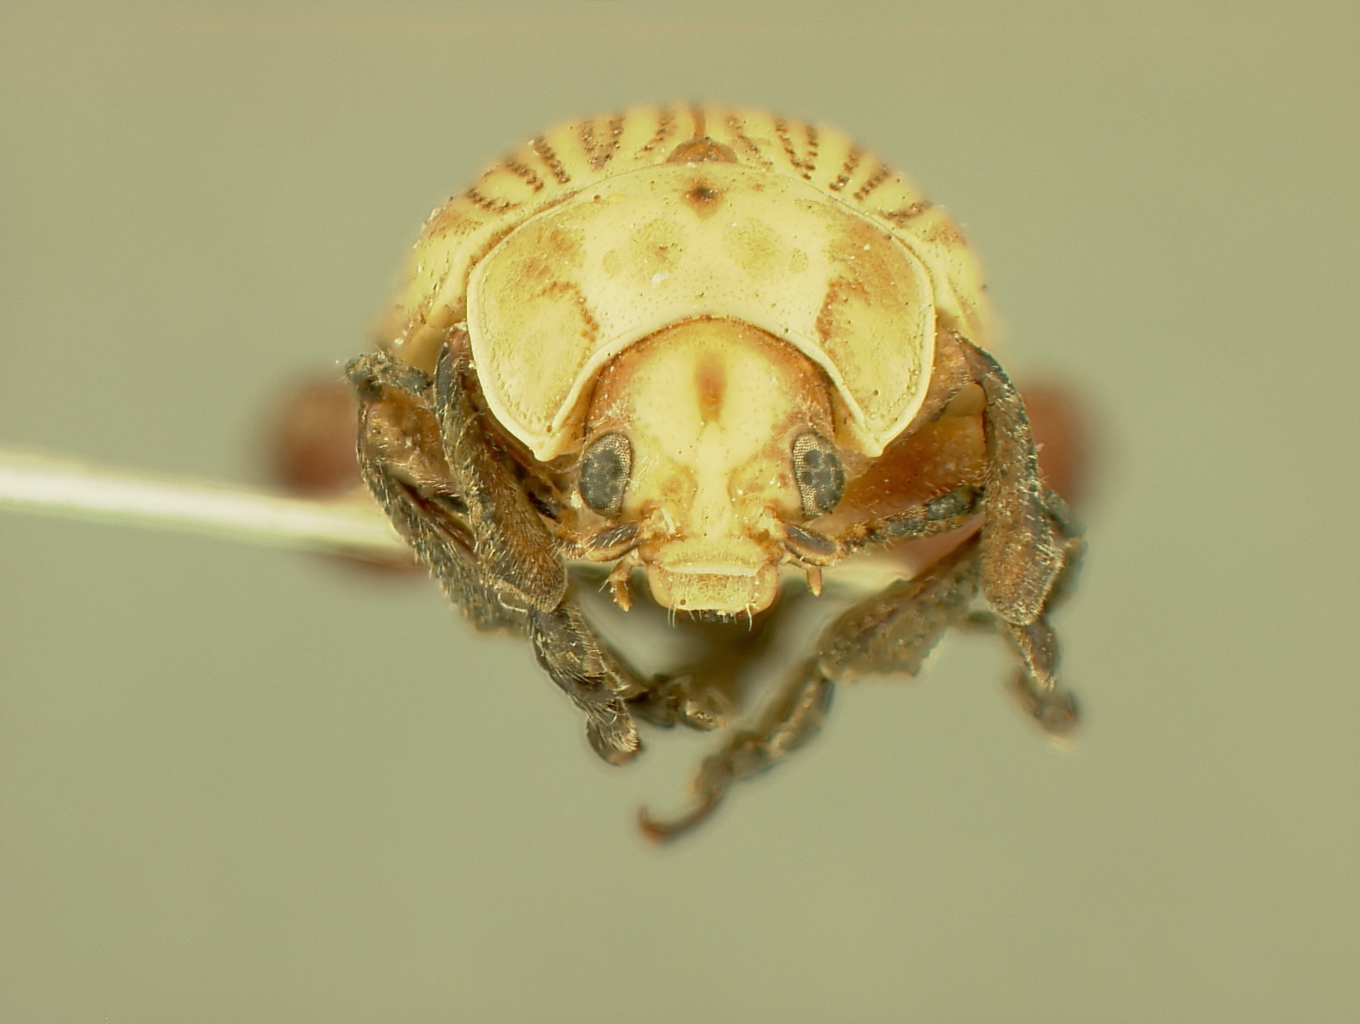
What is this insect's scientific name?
Blepharida notozonae
